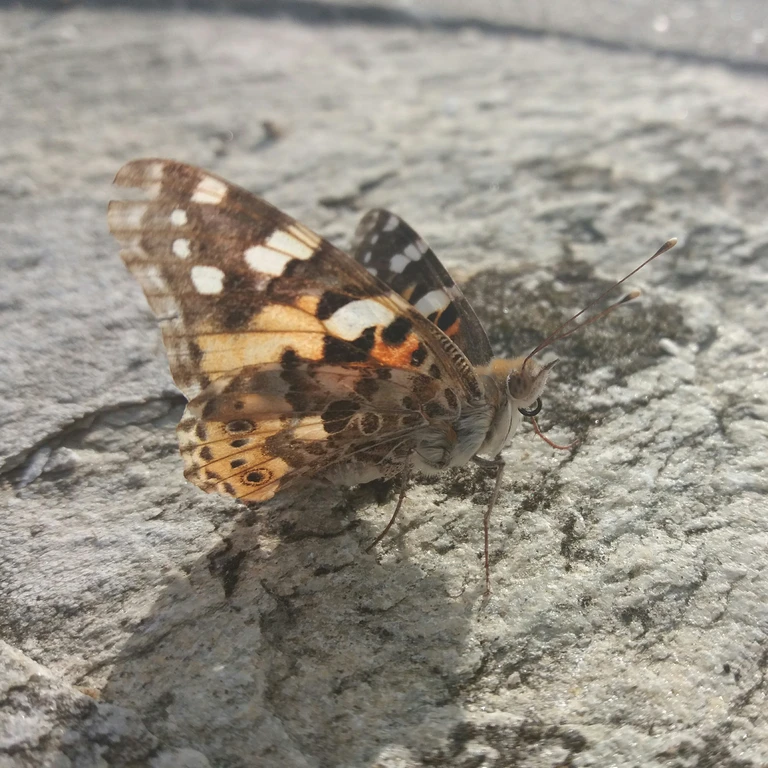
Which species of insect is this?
Vanessa cardui
